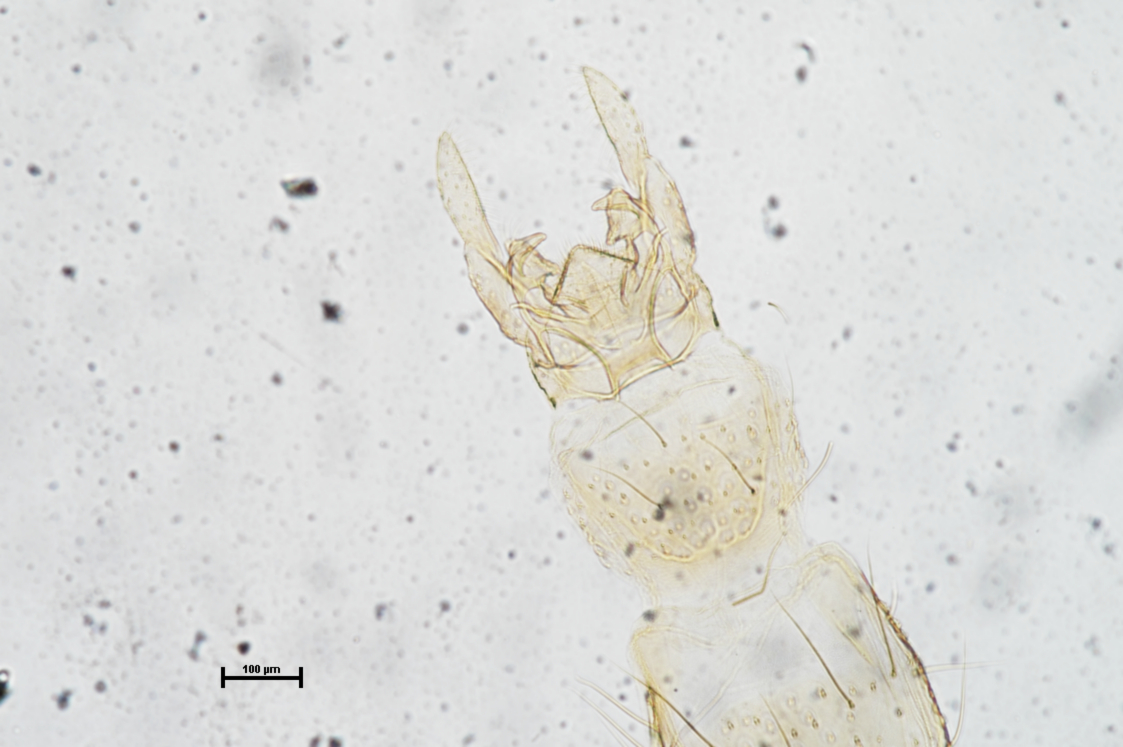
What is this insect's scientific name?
Pseudochironomus chen
